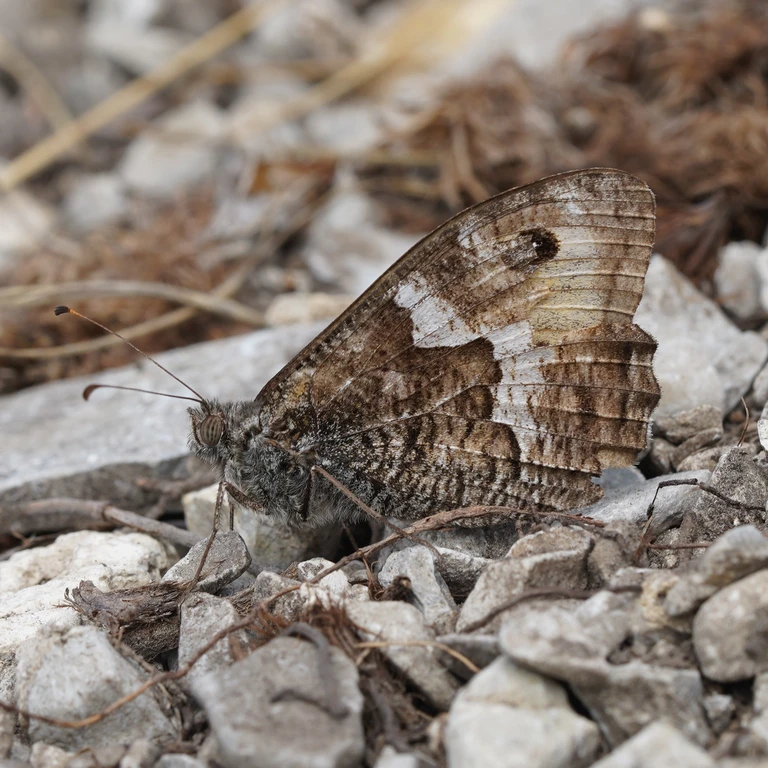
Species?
Hipparchia semele
